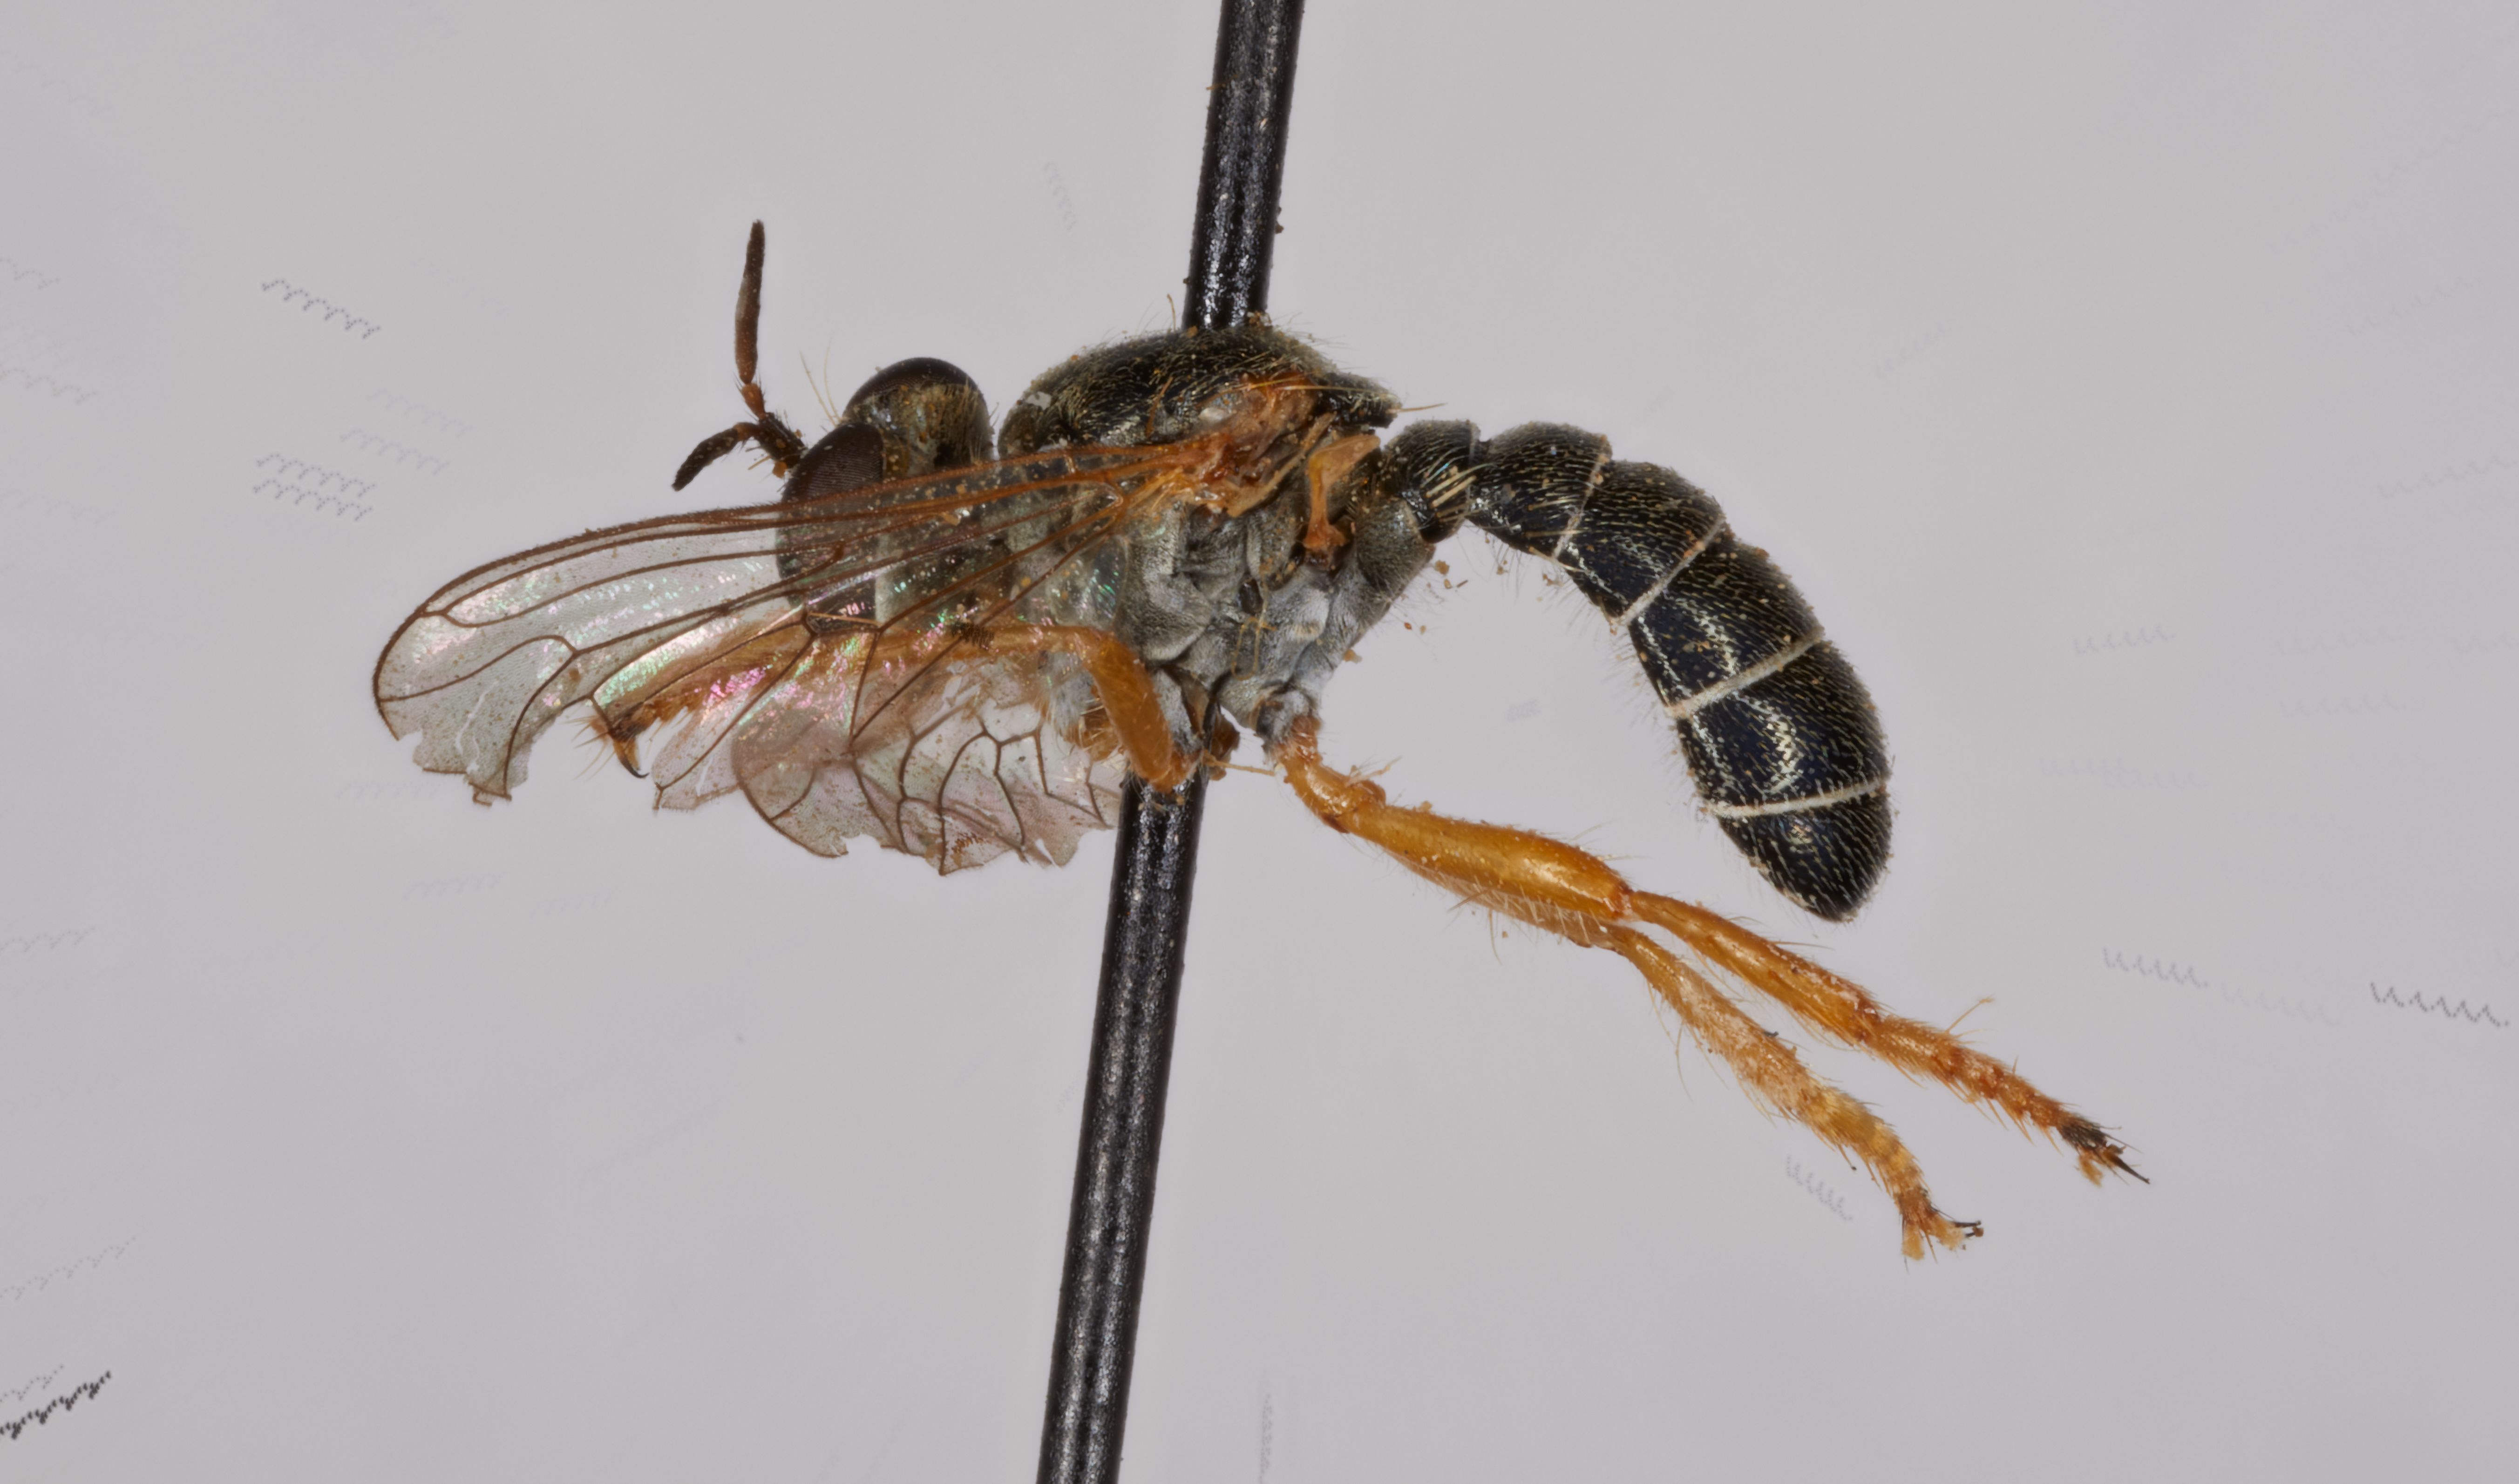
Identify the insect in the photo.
Atomosia mucidoides
